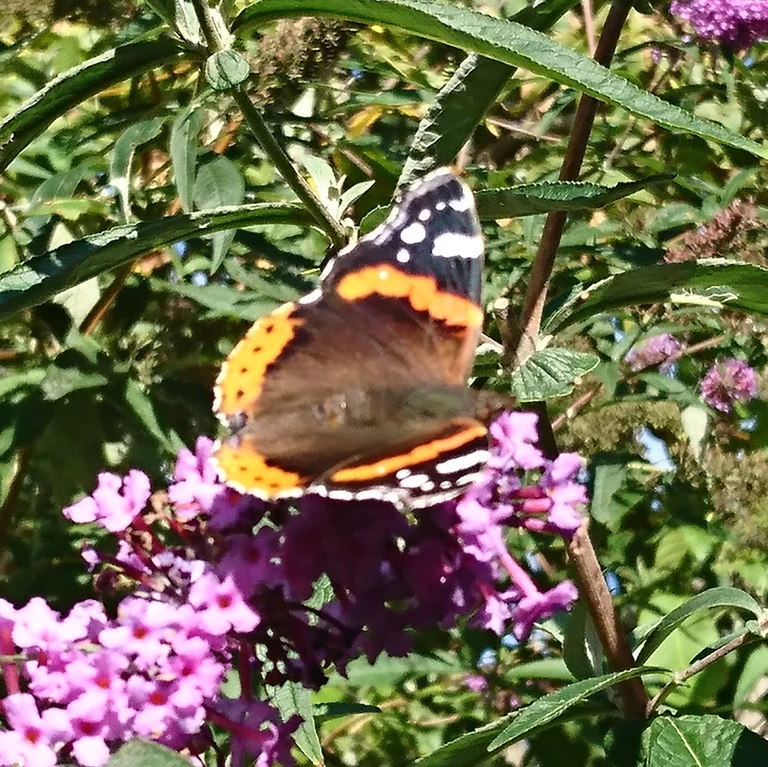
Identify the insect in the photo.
Vanessa atalanta
